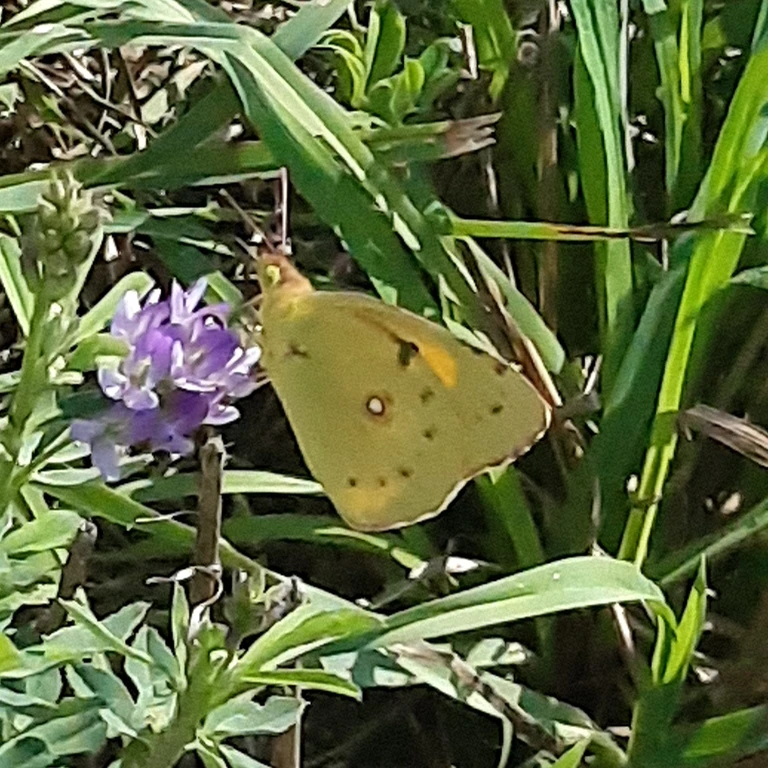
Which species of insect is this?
Colias croceus
